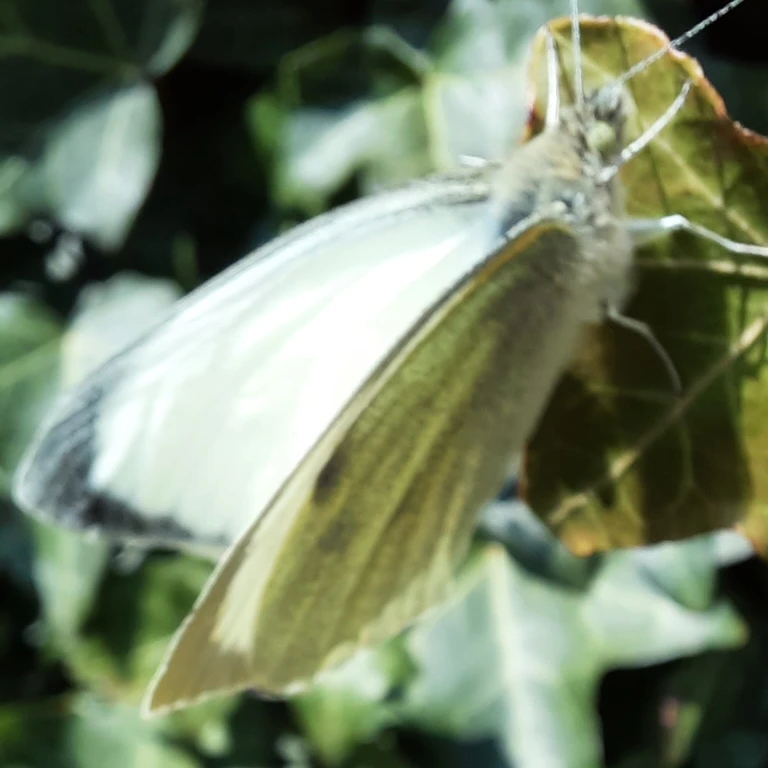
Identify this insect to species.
Pieris brassicae
